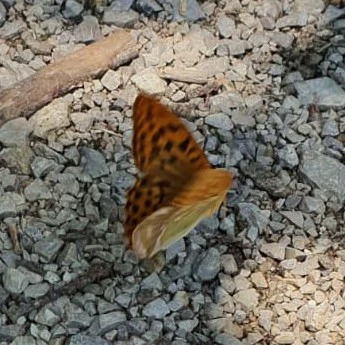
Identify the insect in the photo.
Argynnis paphia
